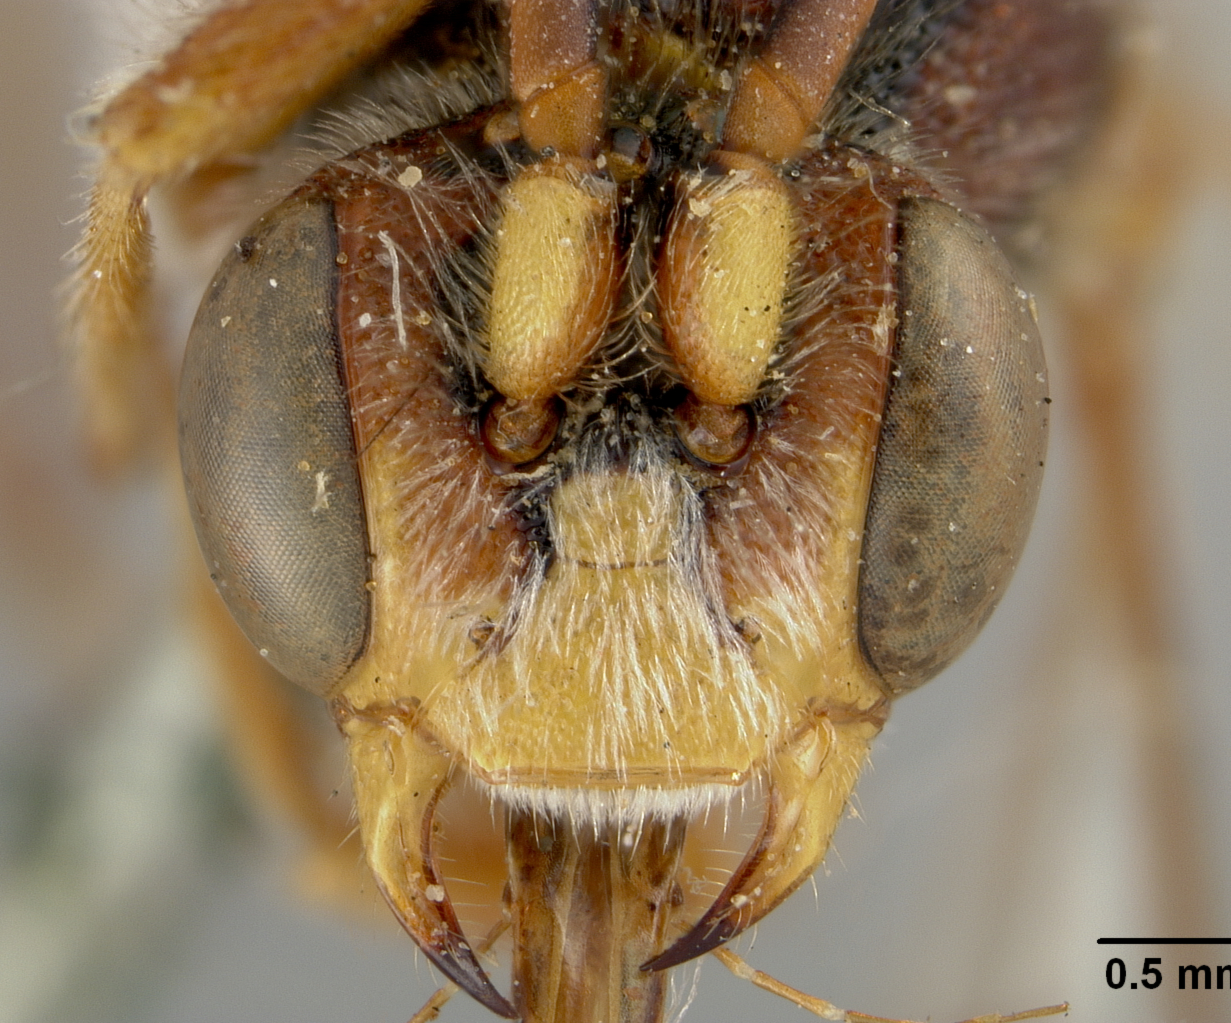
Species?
Nomada bethunei
